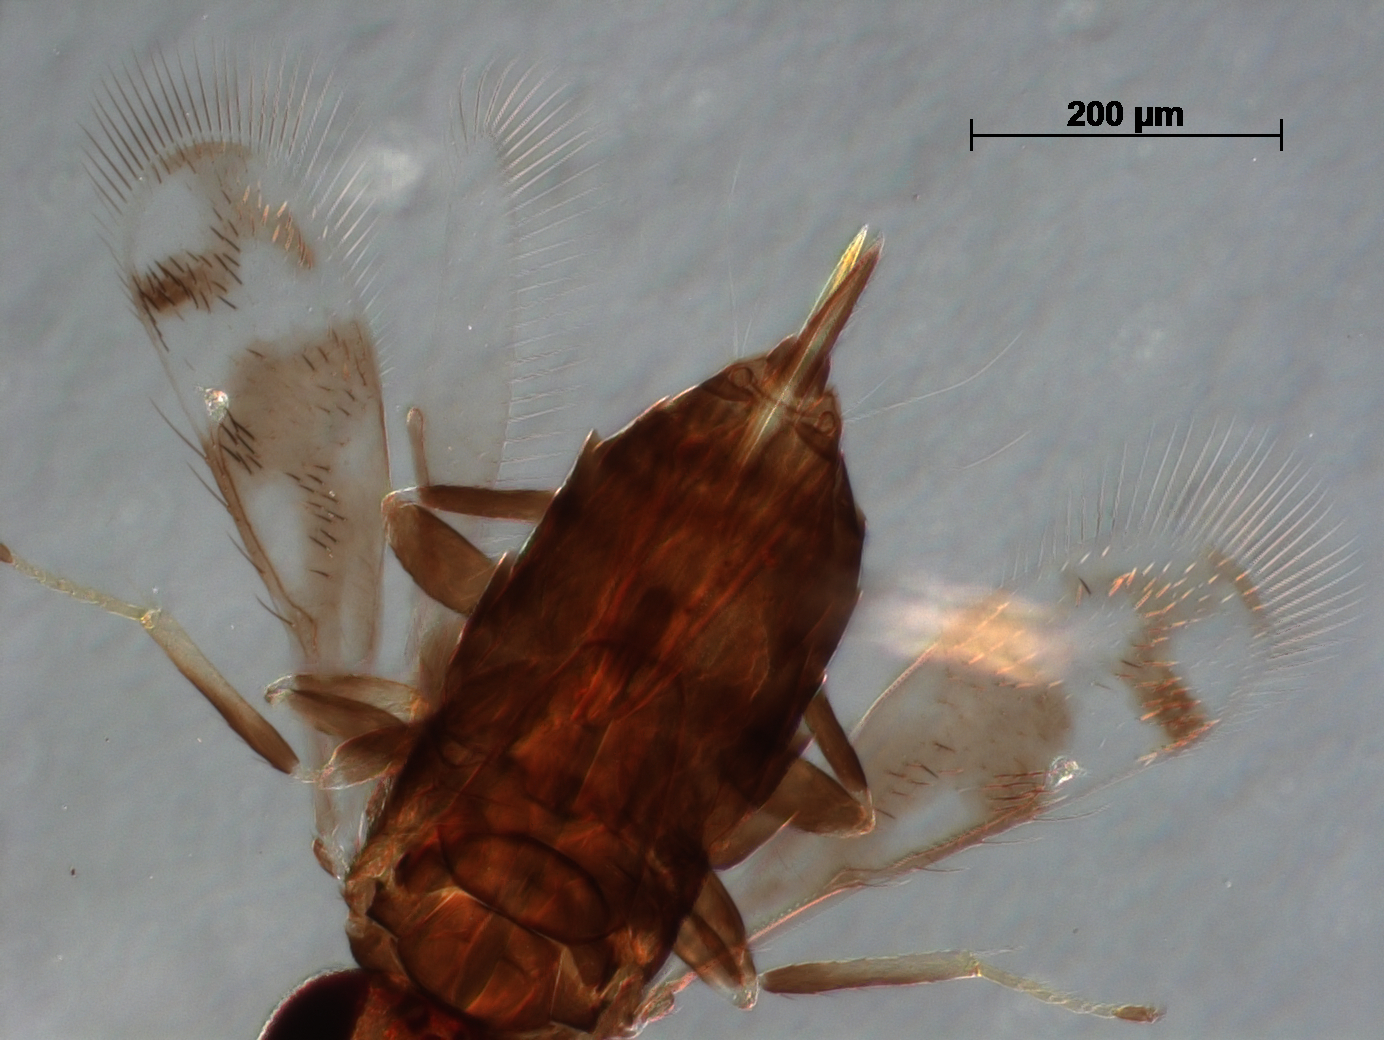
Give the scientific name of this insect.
Azotus chionaspidis
